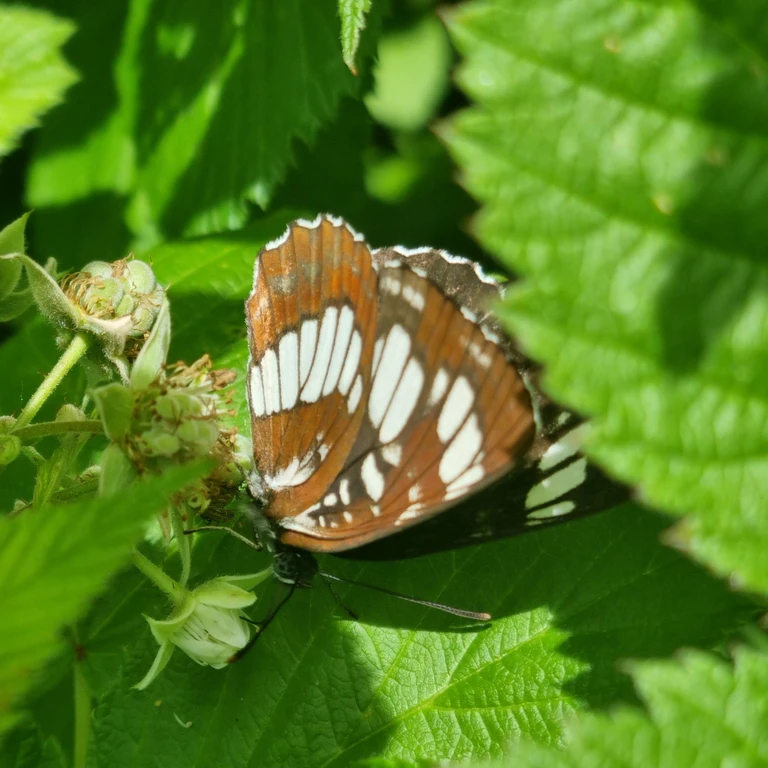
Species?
Neptis rivularis
